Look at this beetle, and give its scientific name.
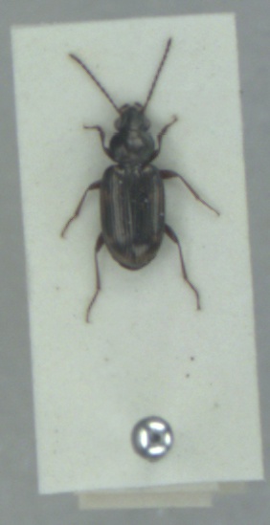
Bembidion varium
